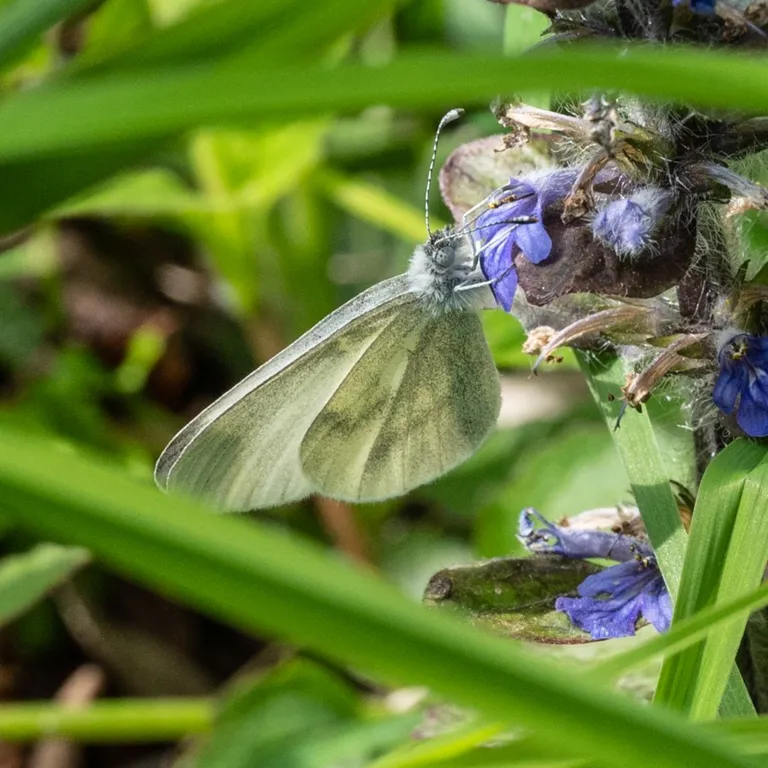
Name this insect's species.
Leptidea sinapis/juvernica
